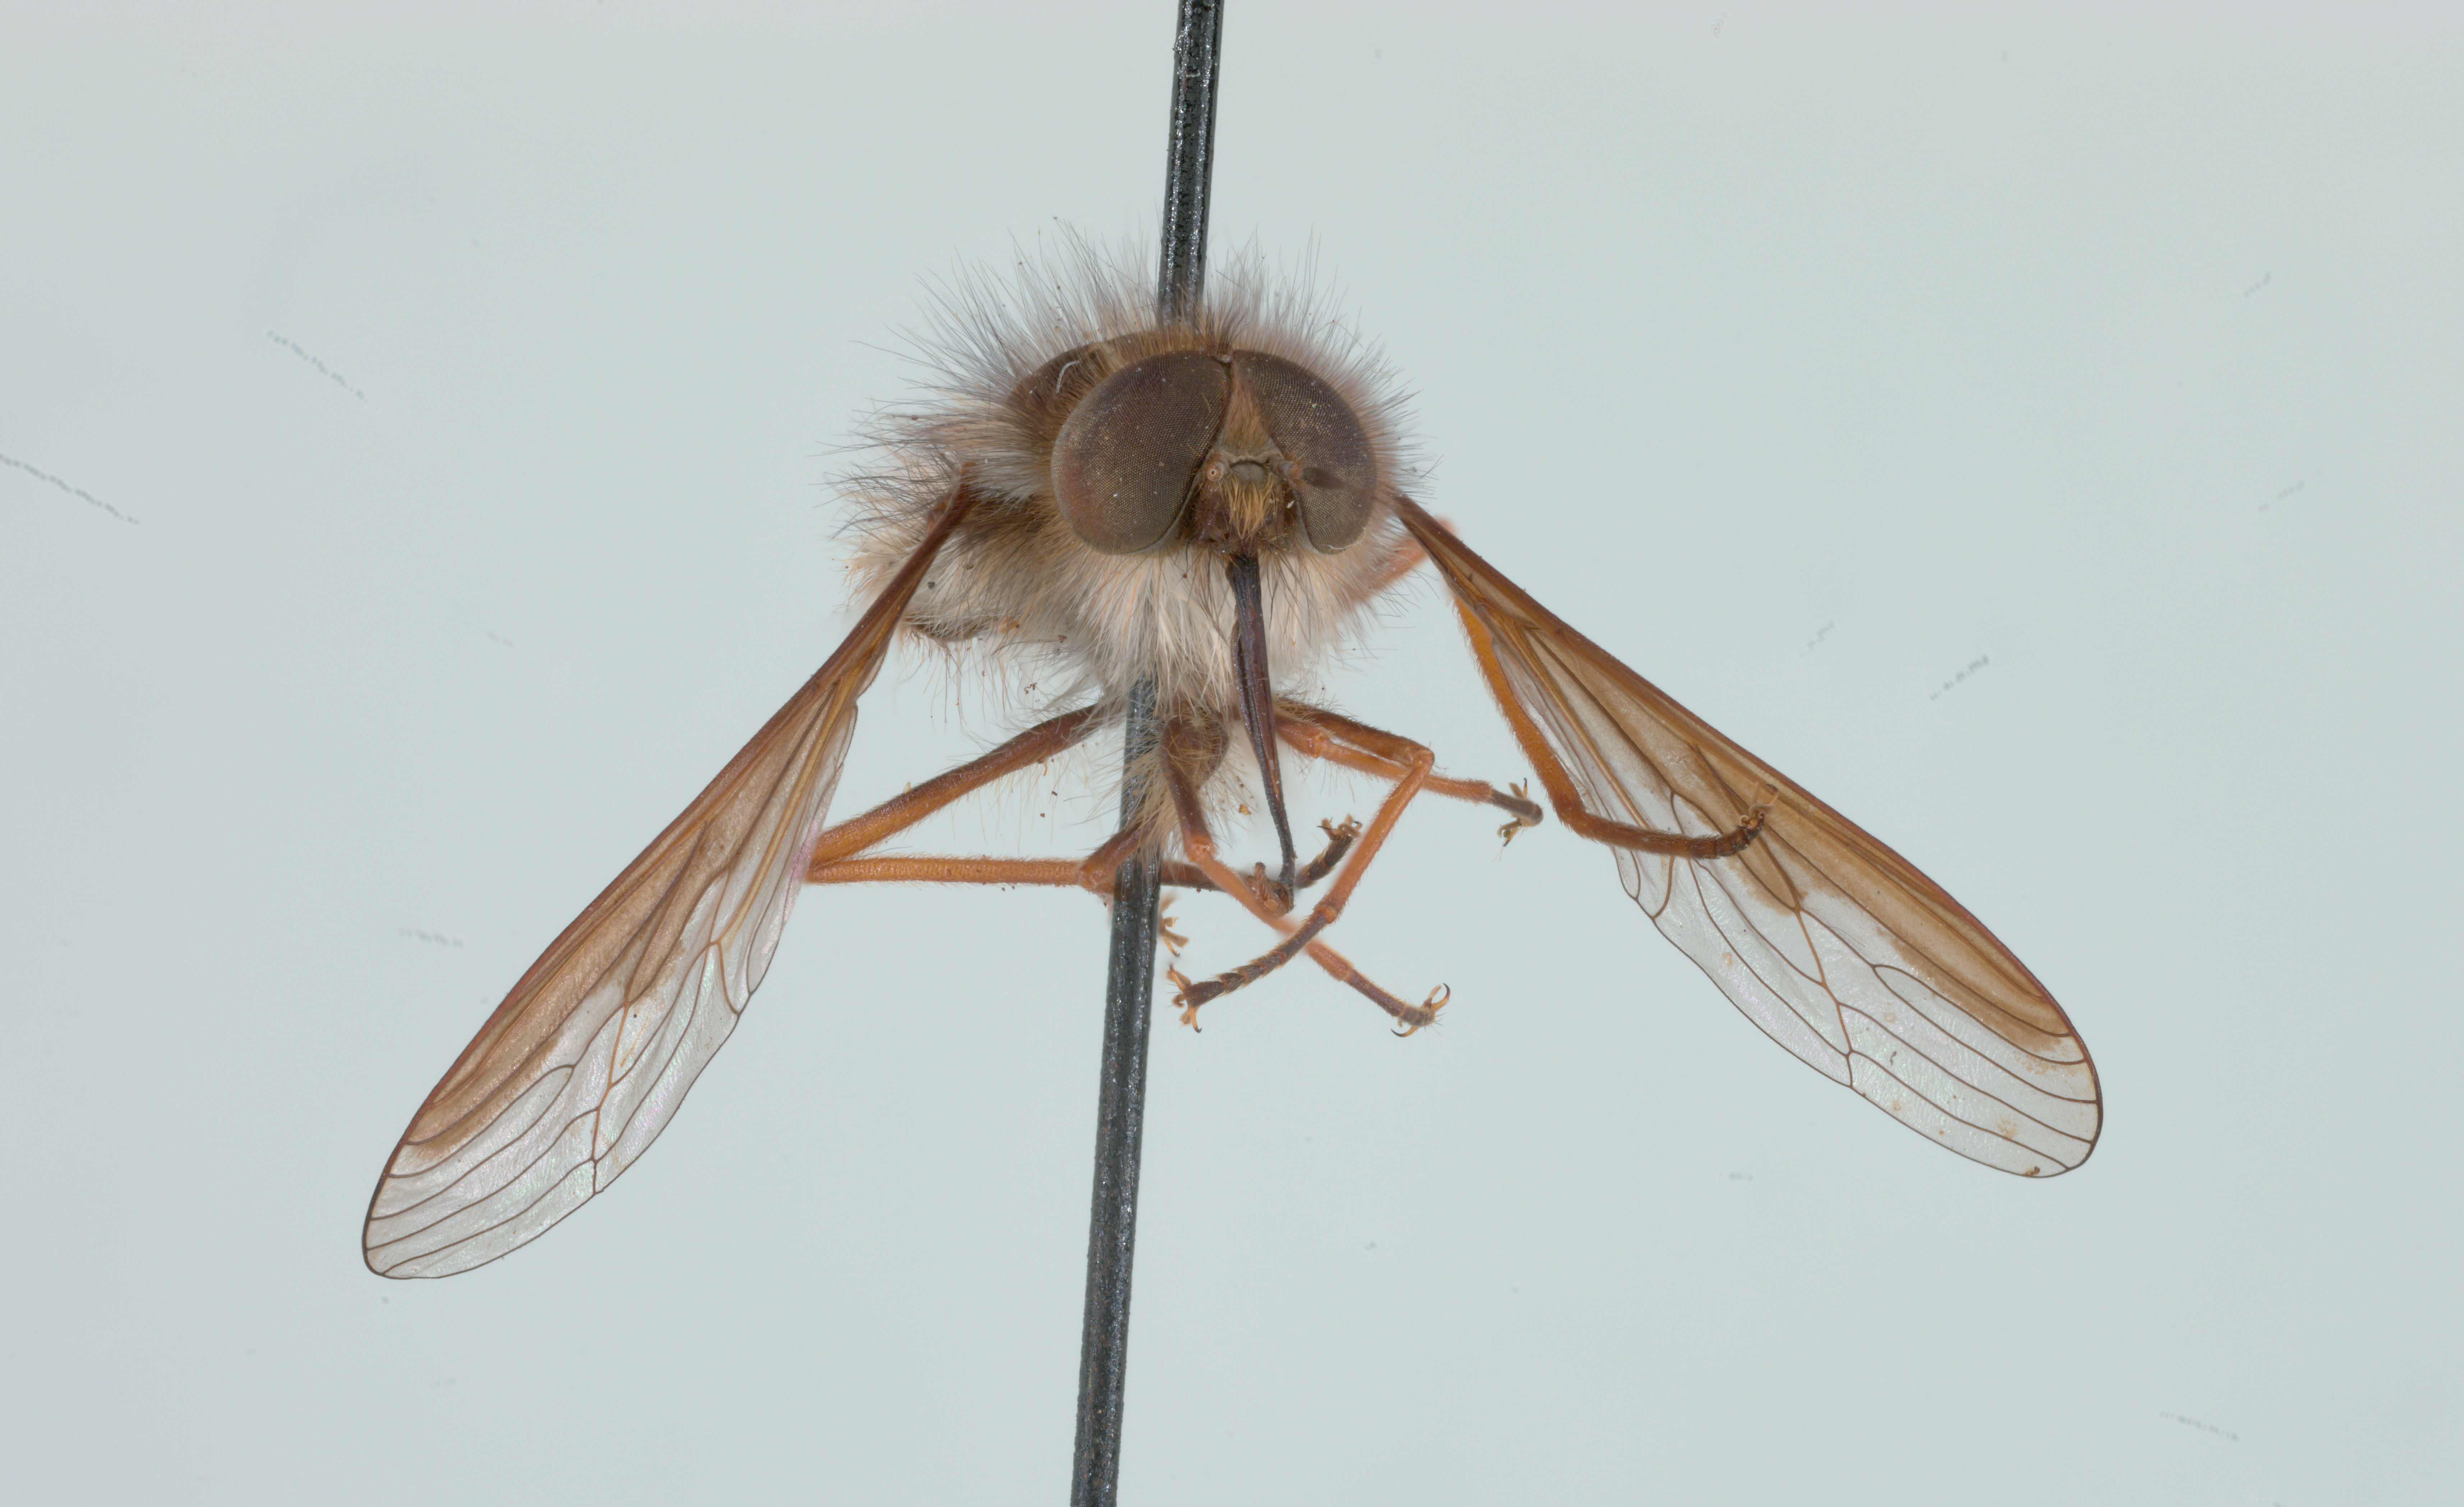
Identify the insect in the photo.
Trichophthalma sexmaculata
